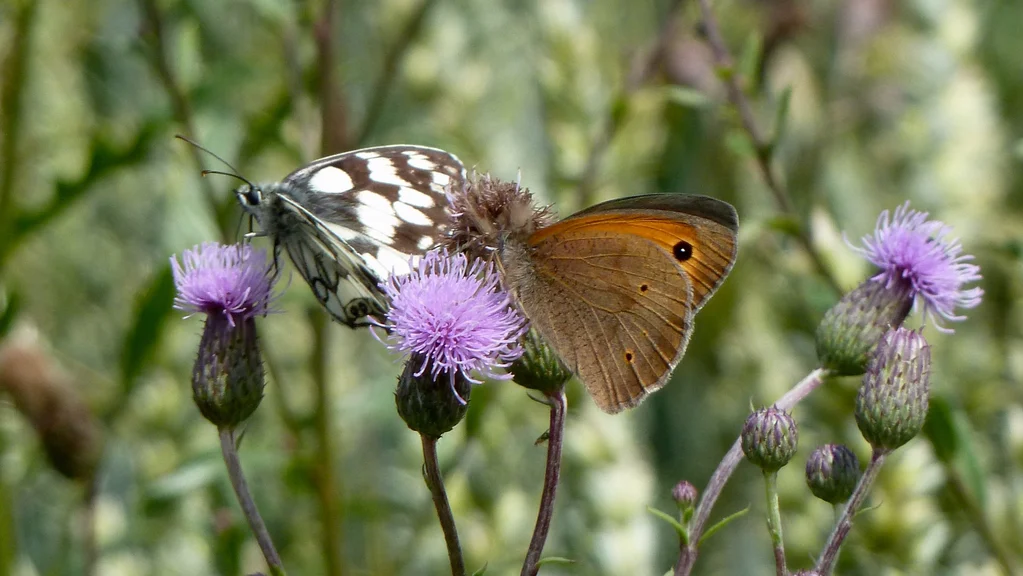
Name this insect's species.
Maniola jurtina
